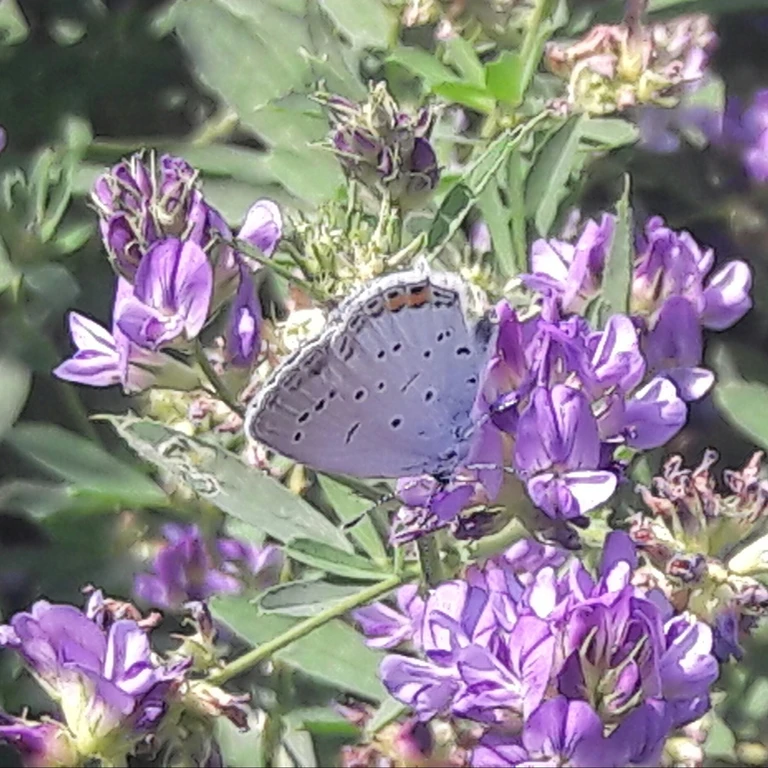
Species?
Cupido argiades (also Elkalyce argiades)
